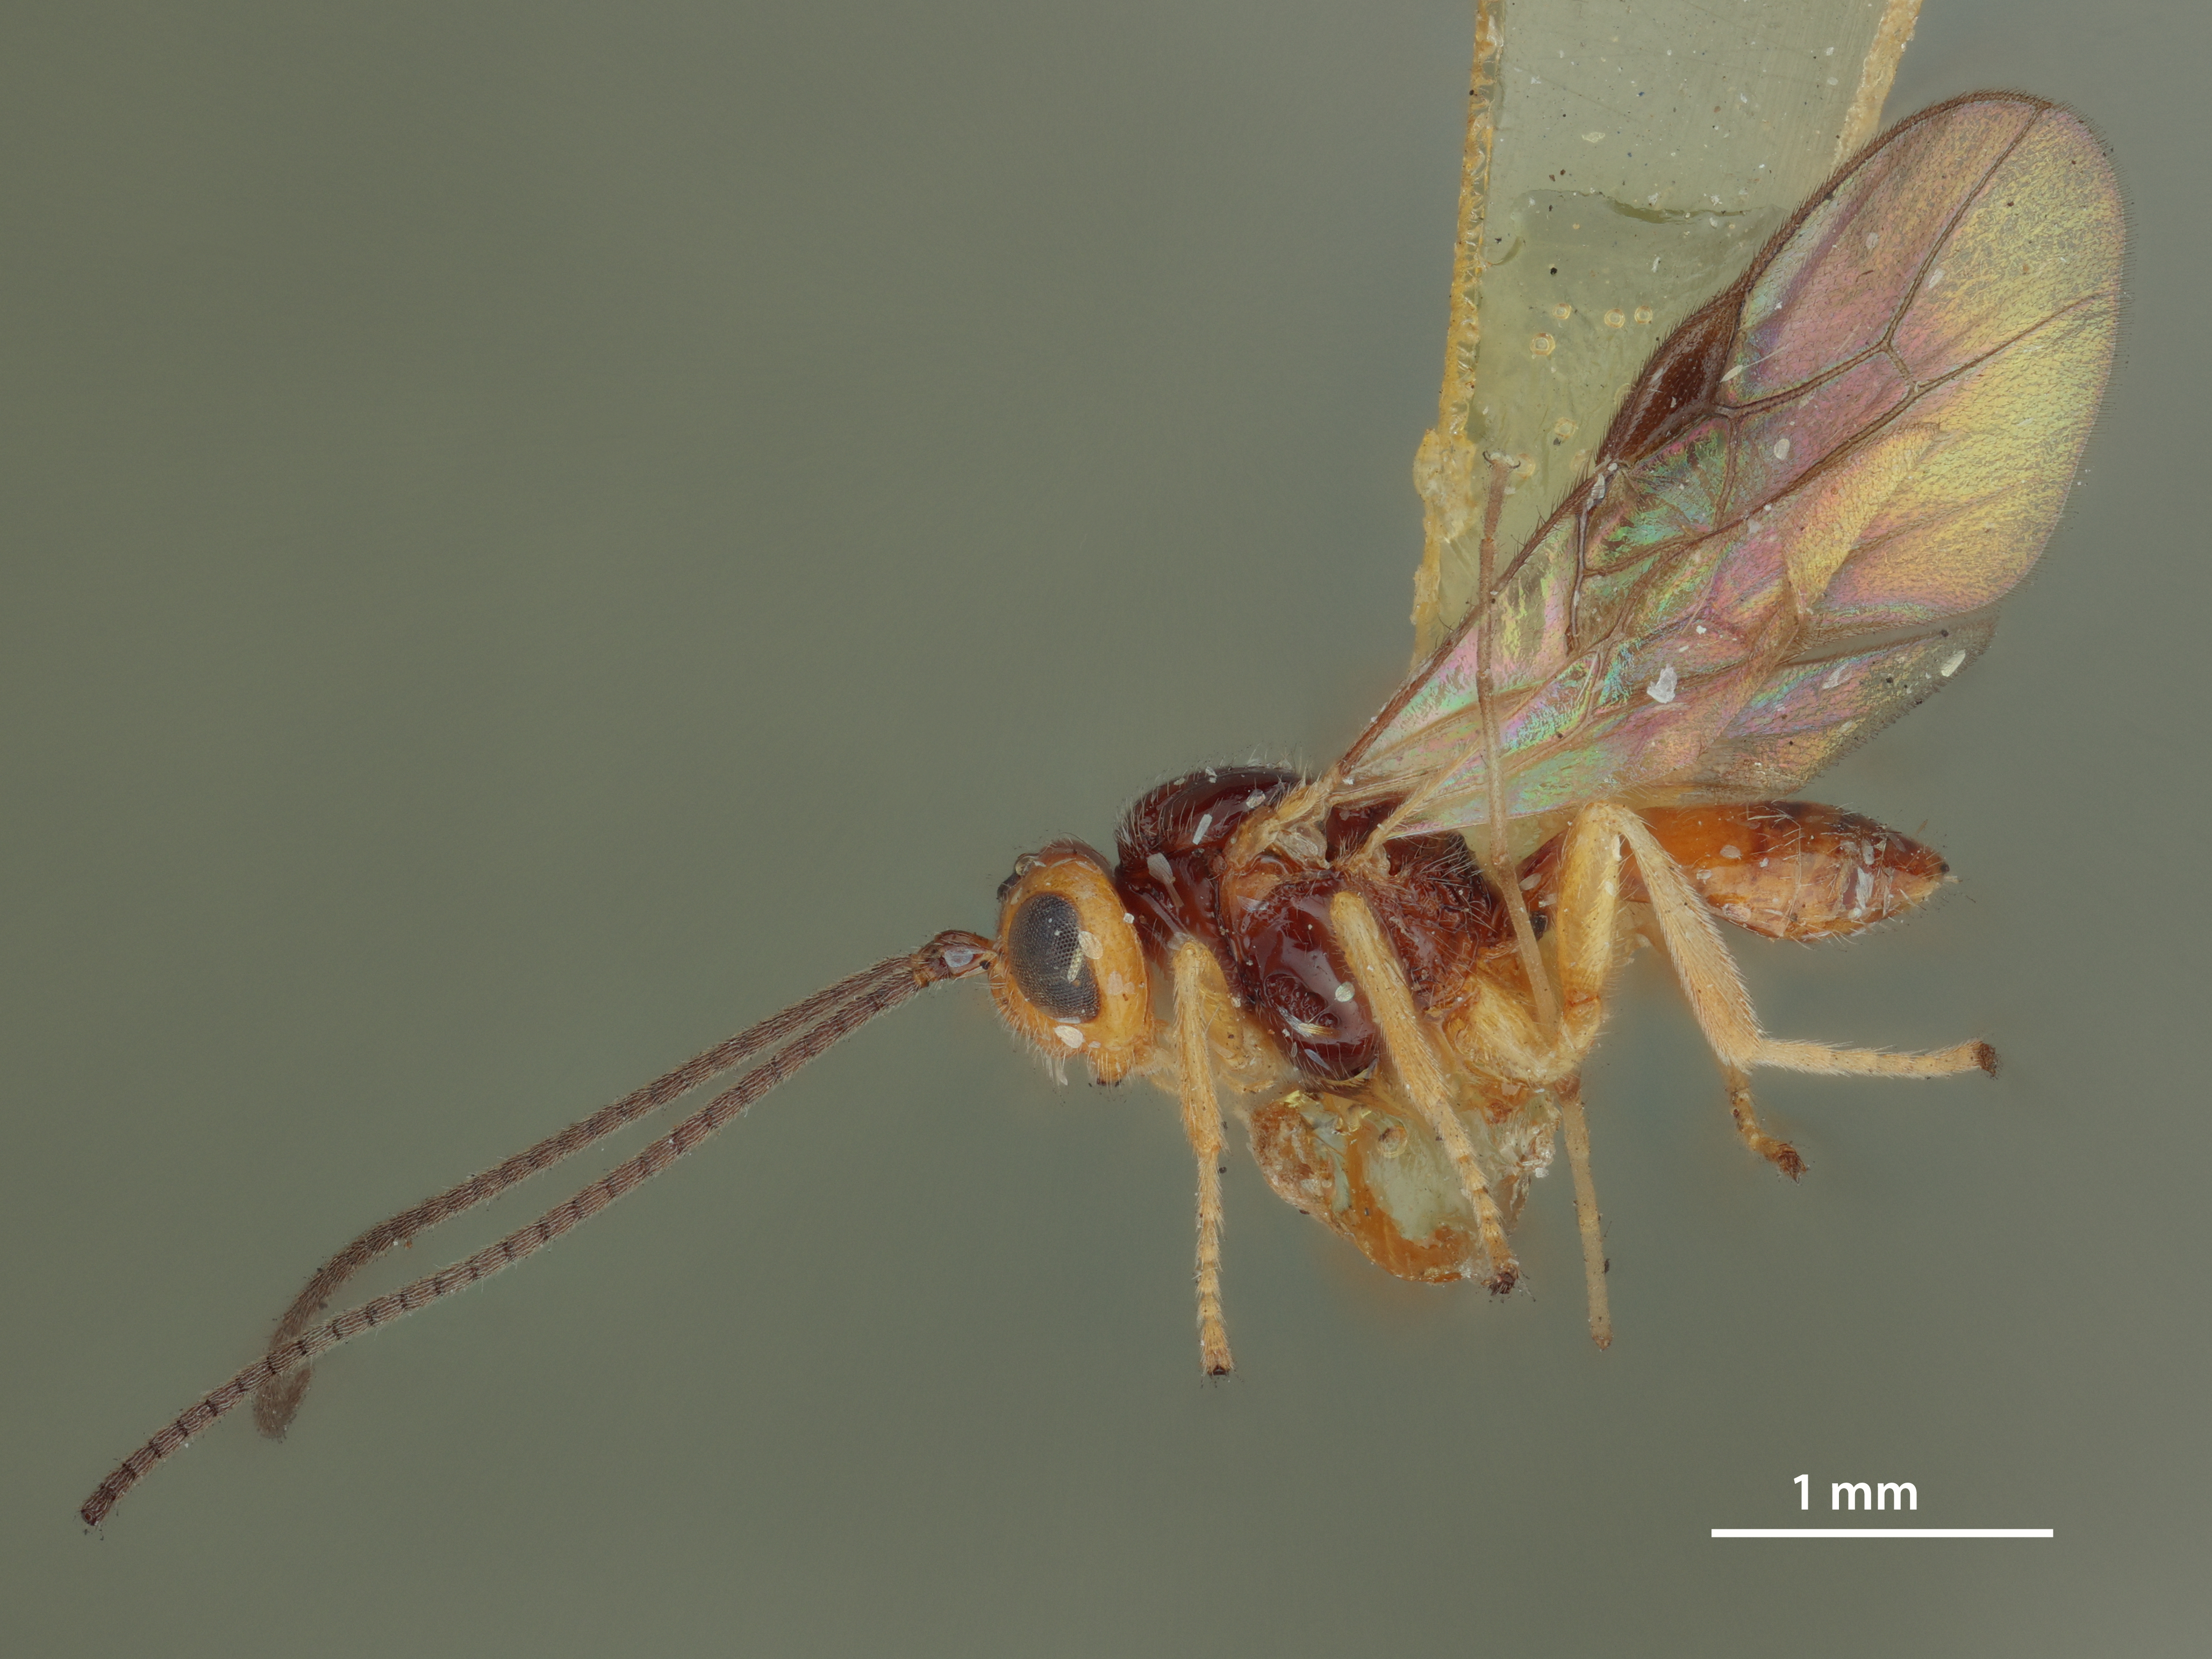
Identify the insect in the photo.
Opius glasgowi
